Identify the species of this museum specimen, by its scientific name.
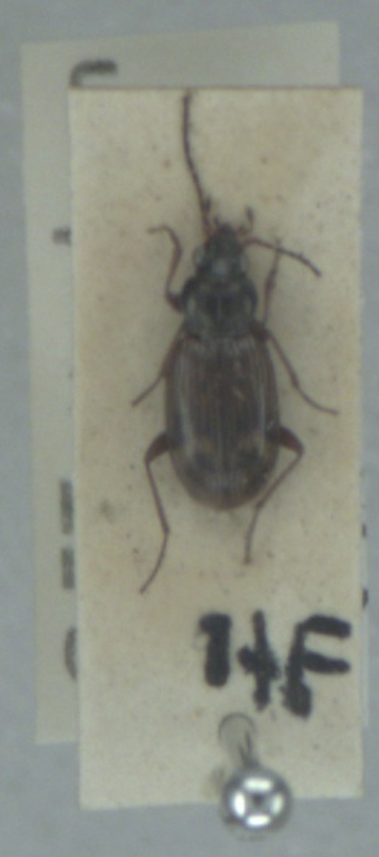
Bembidion dentellum
